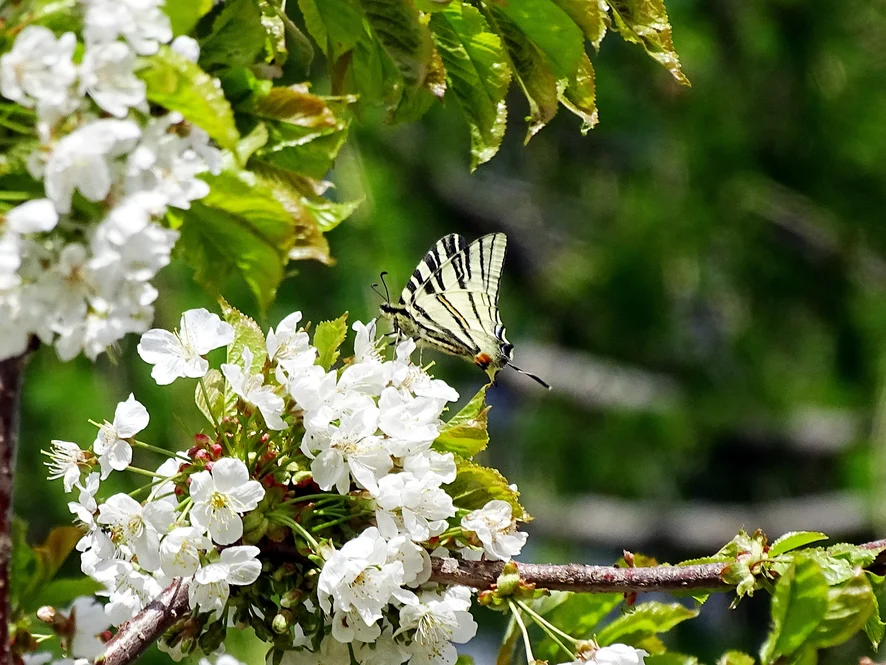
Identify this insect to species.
Iphiclides podalirius
